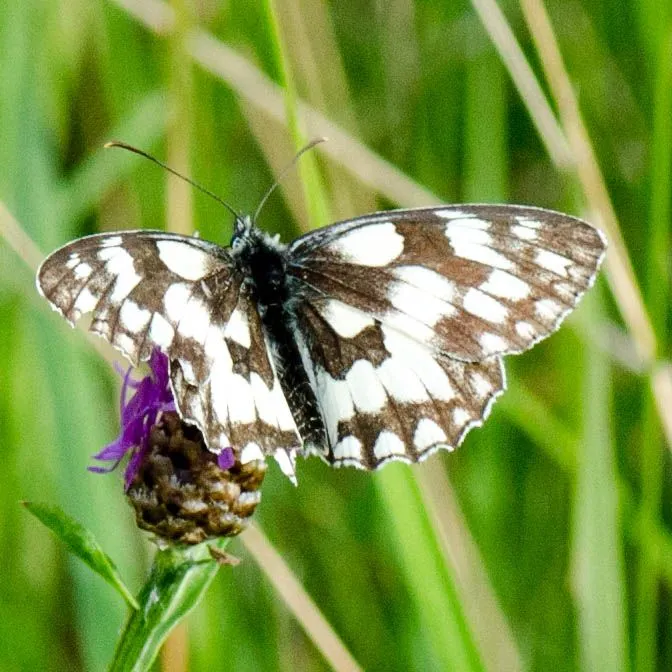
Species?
Melanargia galathea
